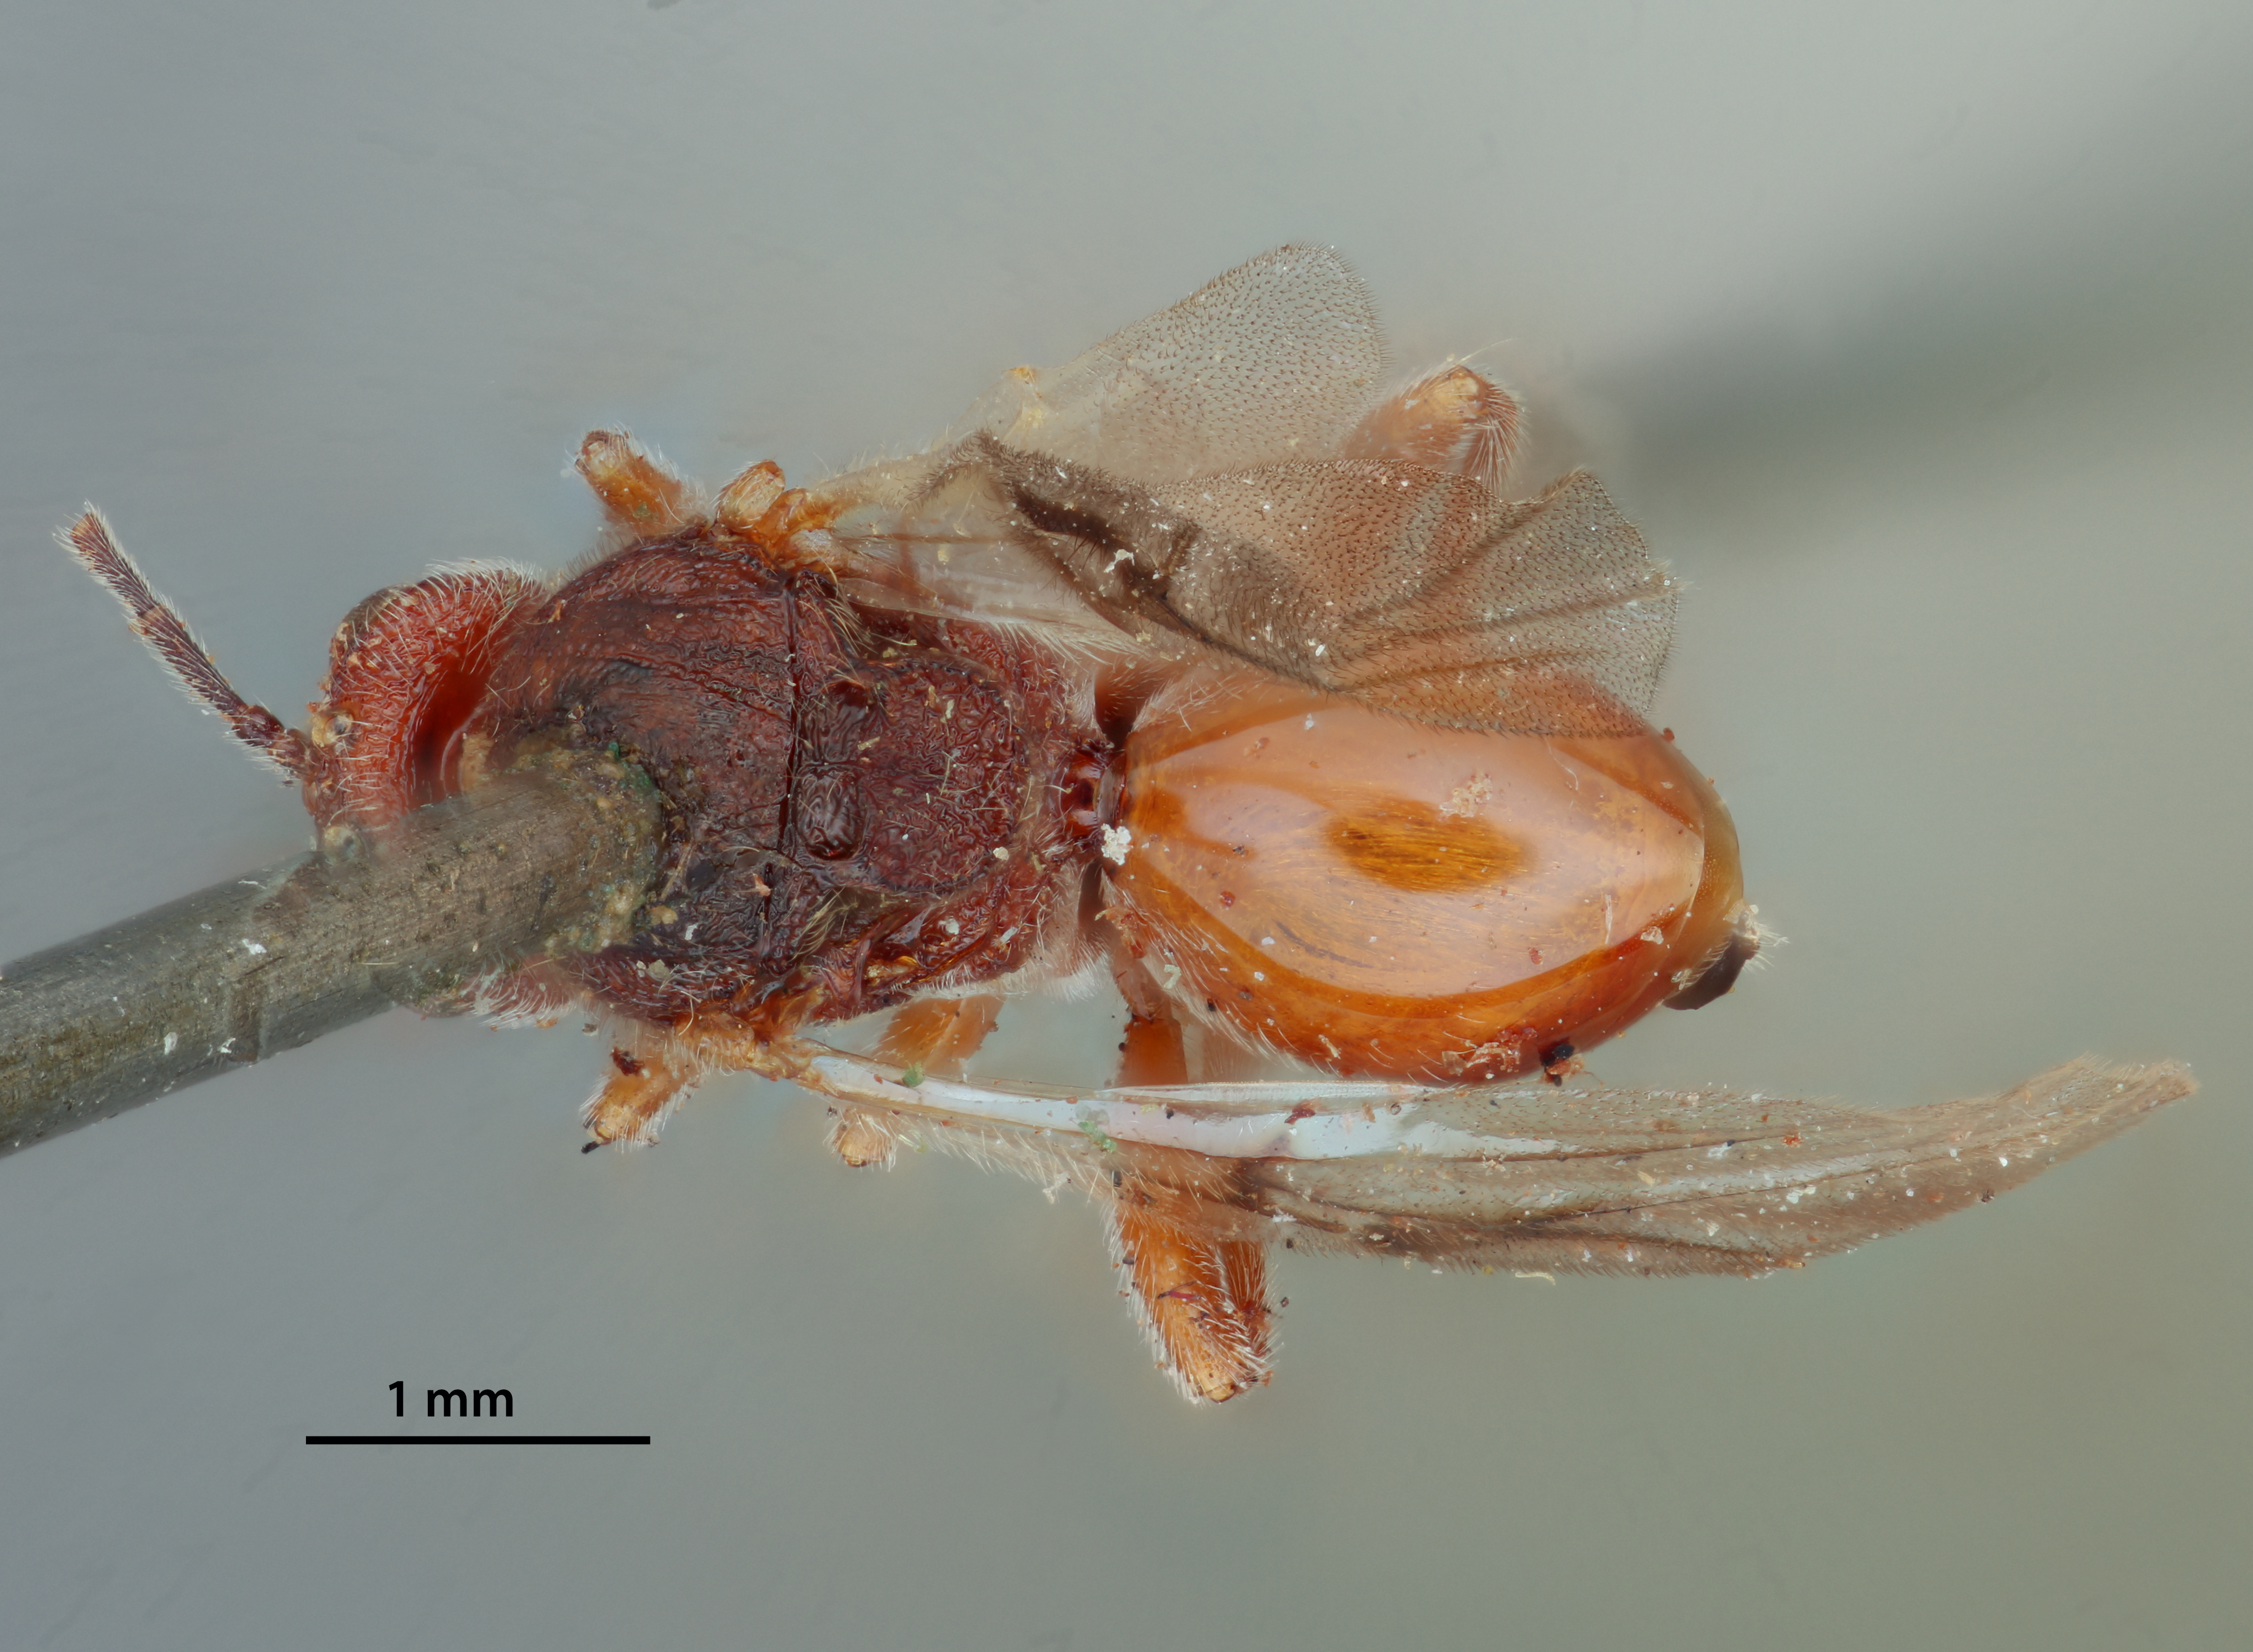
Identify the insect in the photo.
Amphibolips spinosa
